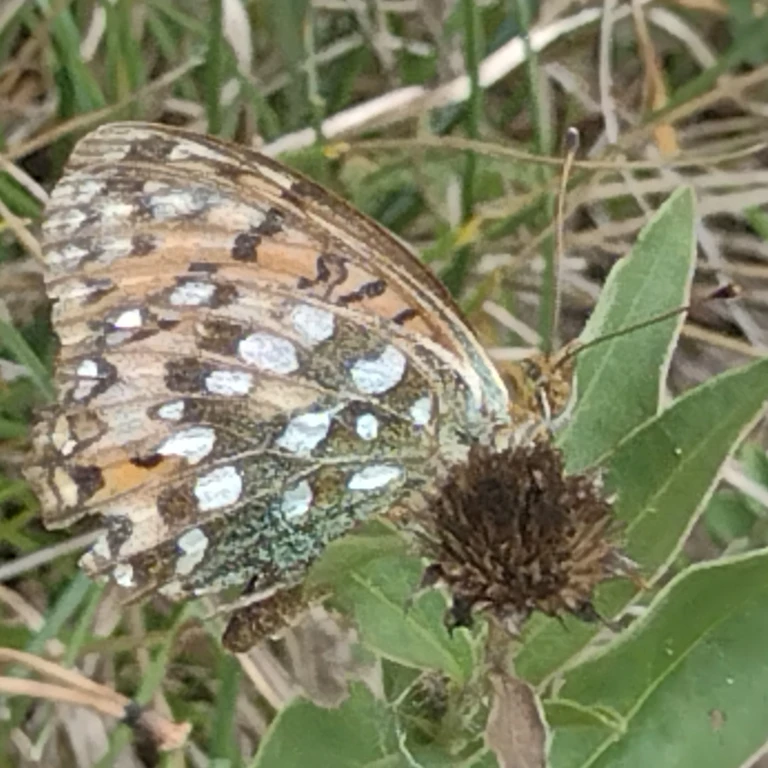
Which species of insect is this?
Speyeria aglaja
